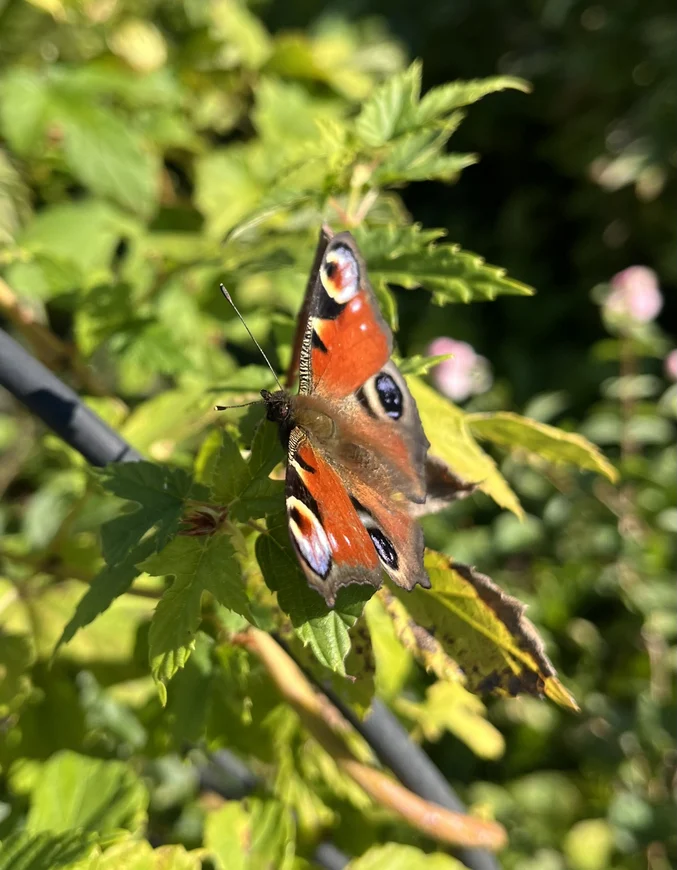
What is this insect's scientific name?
Aglais io
